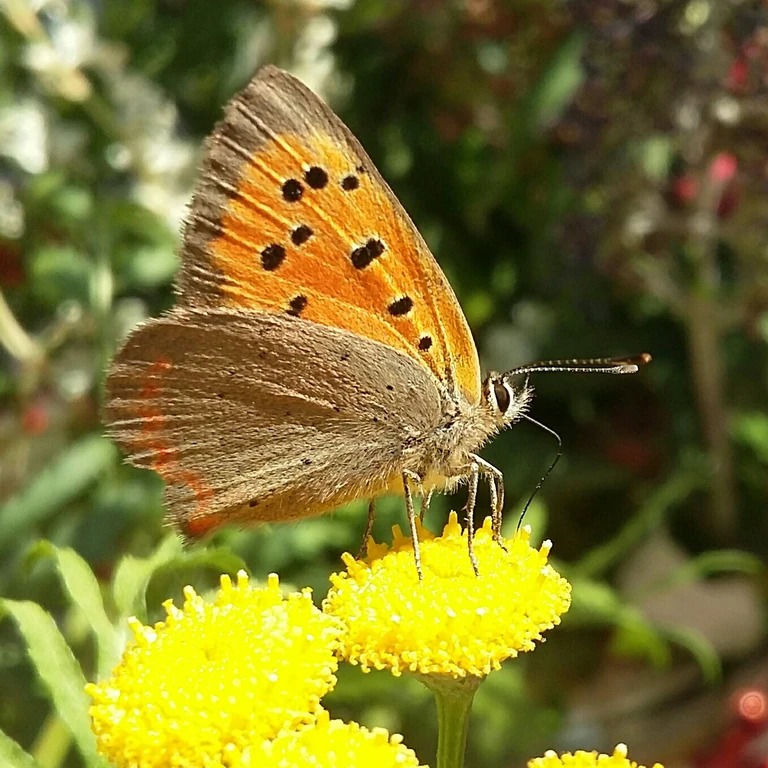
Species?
Lycaena phlaeas
